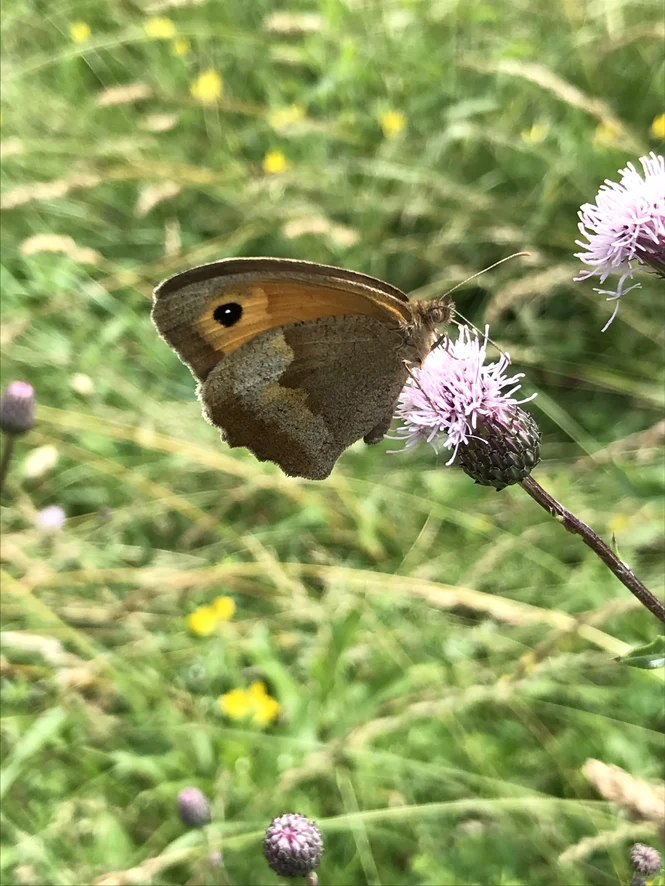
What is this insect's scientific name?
Maniola jurtina
